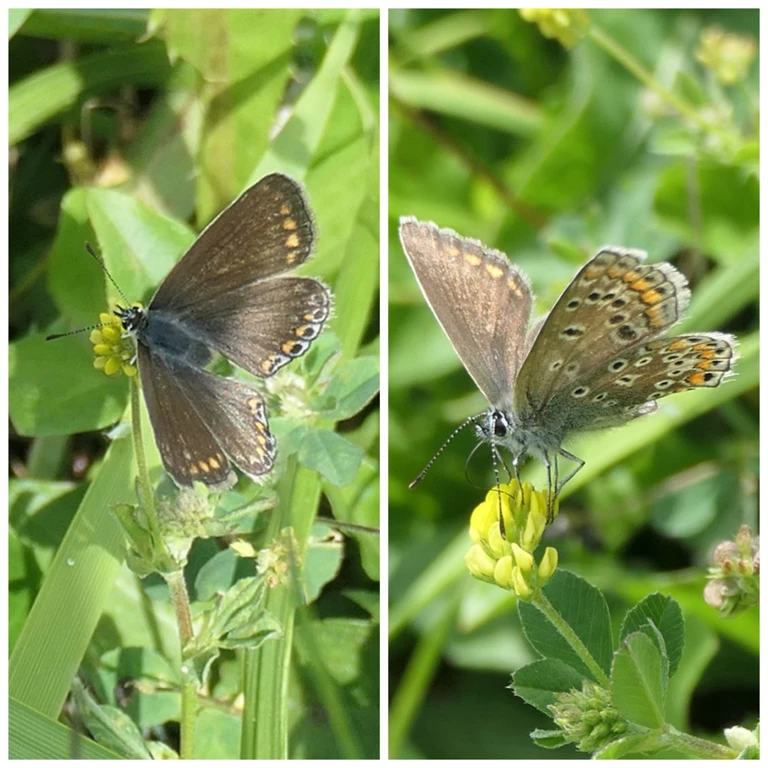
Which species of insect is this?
Polyommatus icarus
